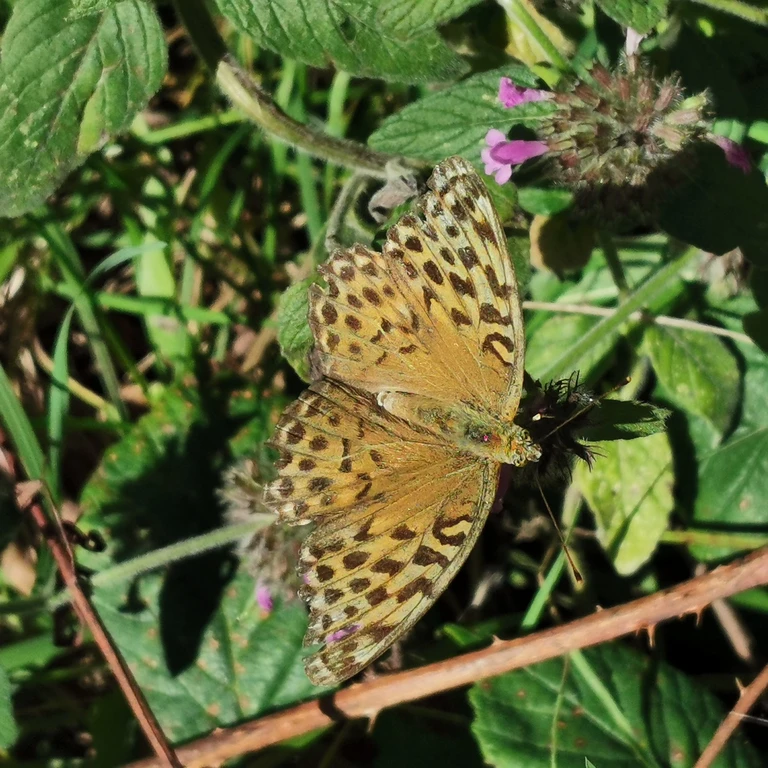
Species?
Argynnis paphia
